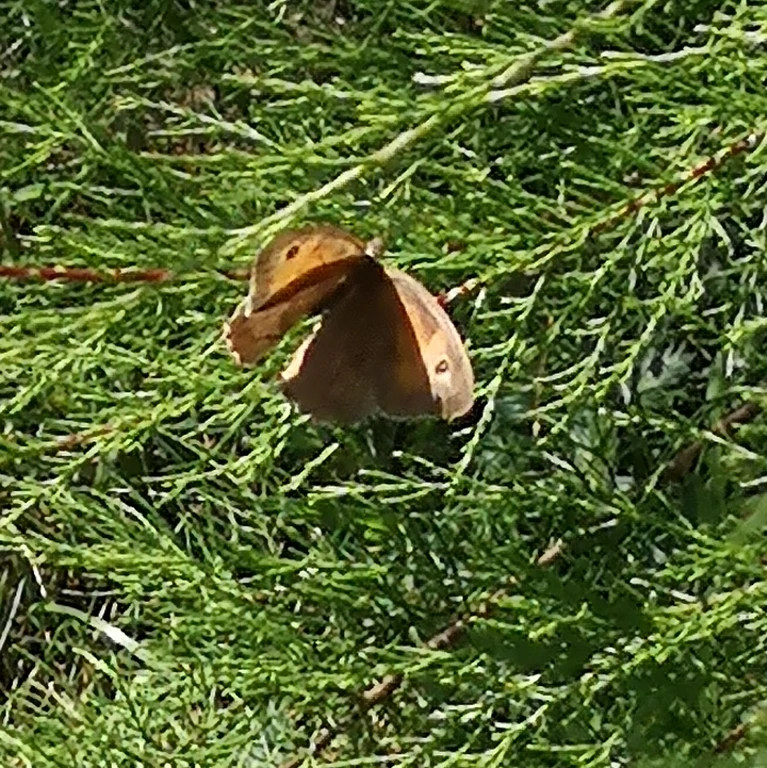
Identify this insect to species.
Maniola jurtina
